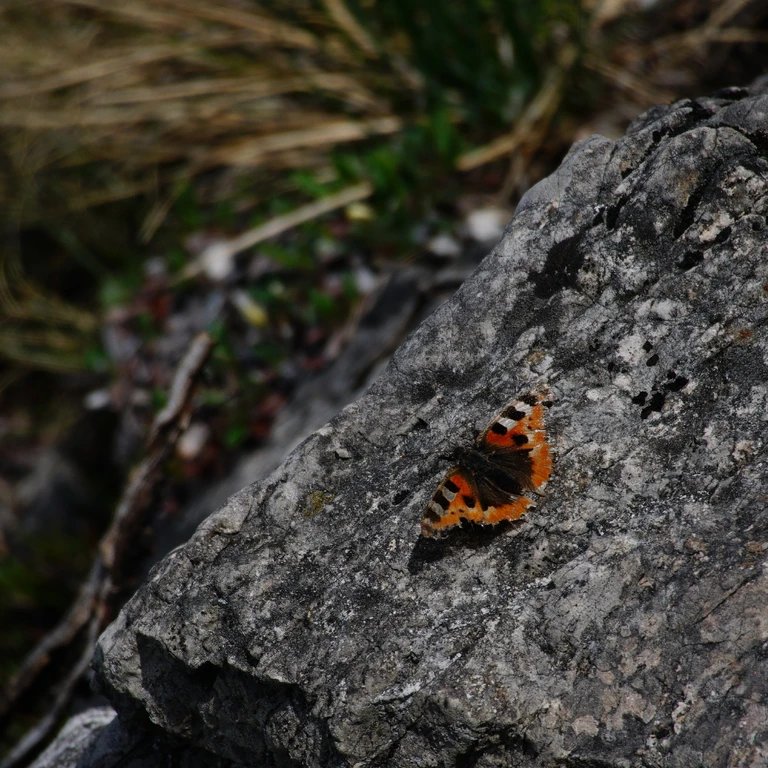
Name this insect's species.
Aglais urticae
